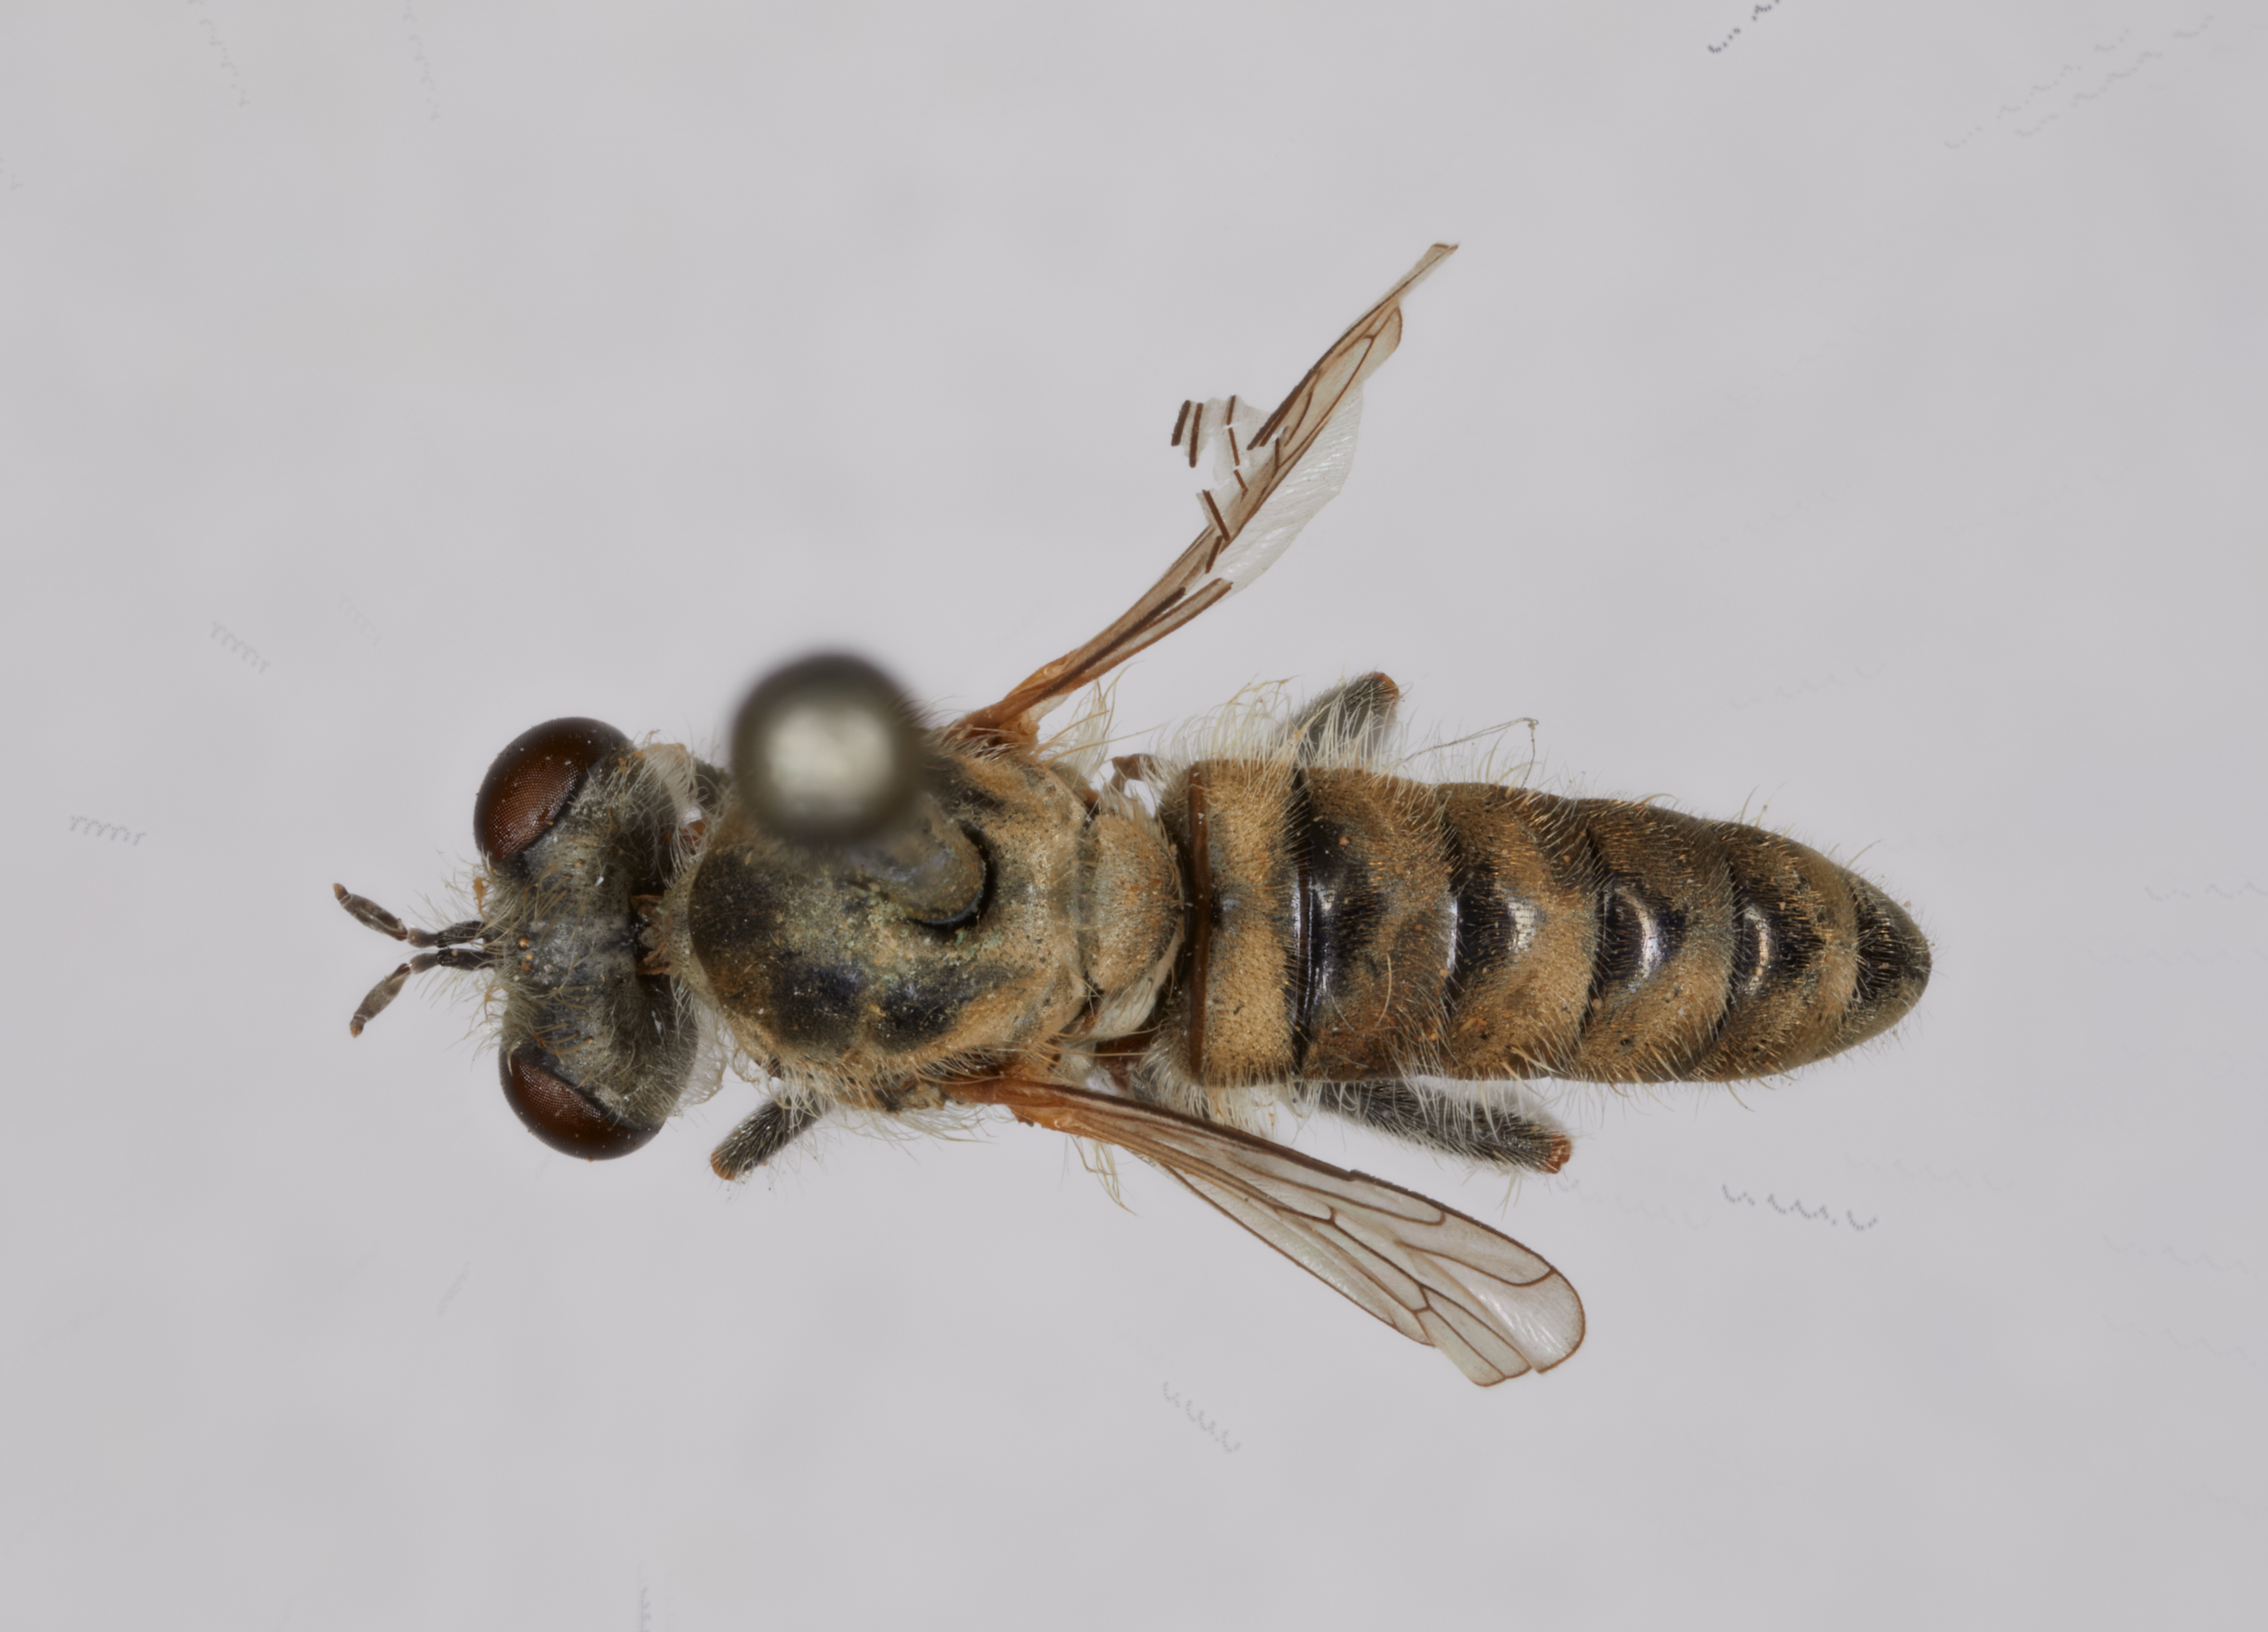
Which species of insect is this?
Laphystia opaca
